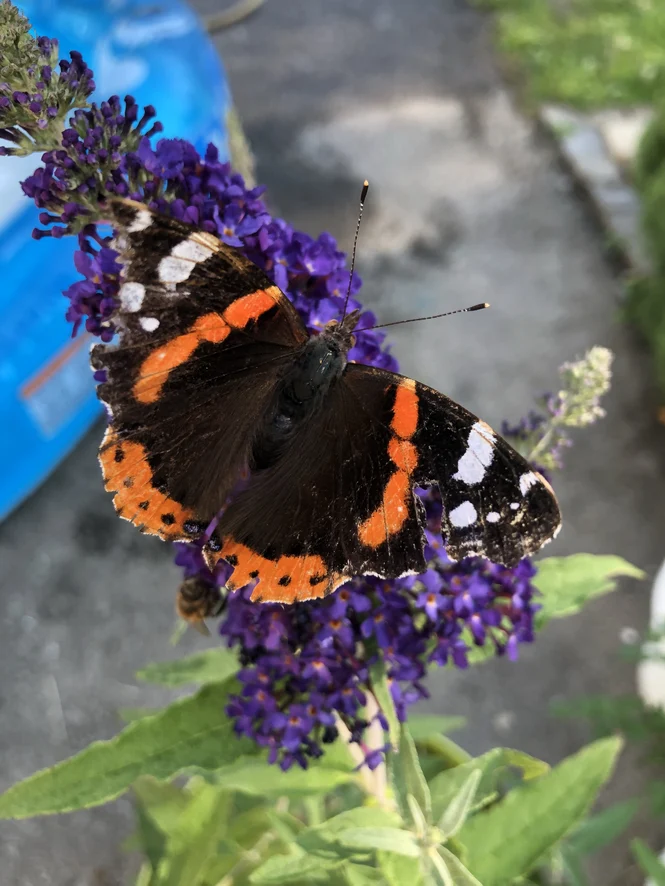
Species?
Vanessa atalanta
